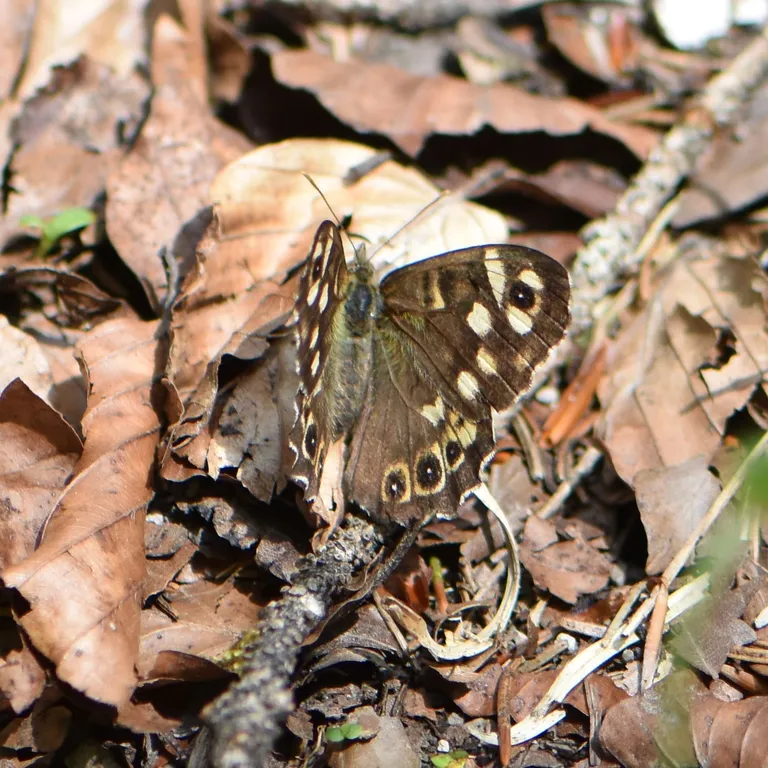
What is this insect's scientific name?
Pararge aegeria
